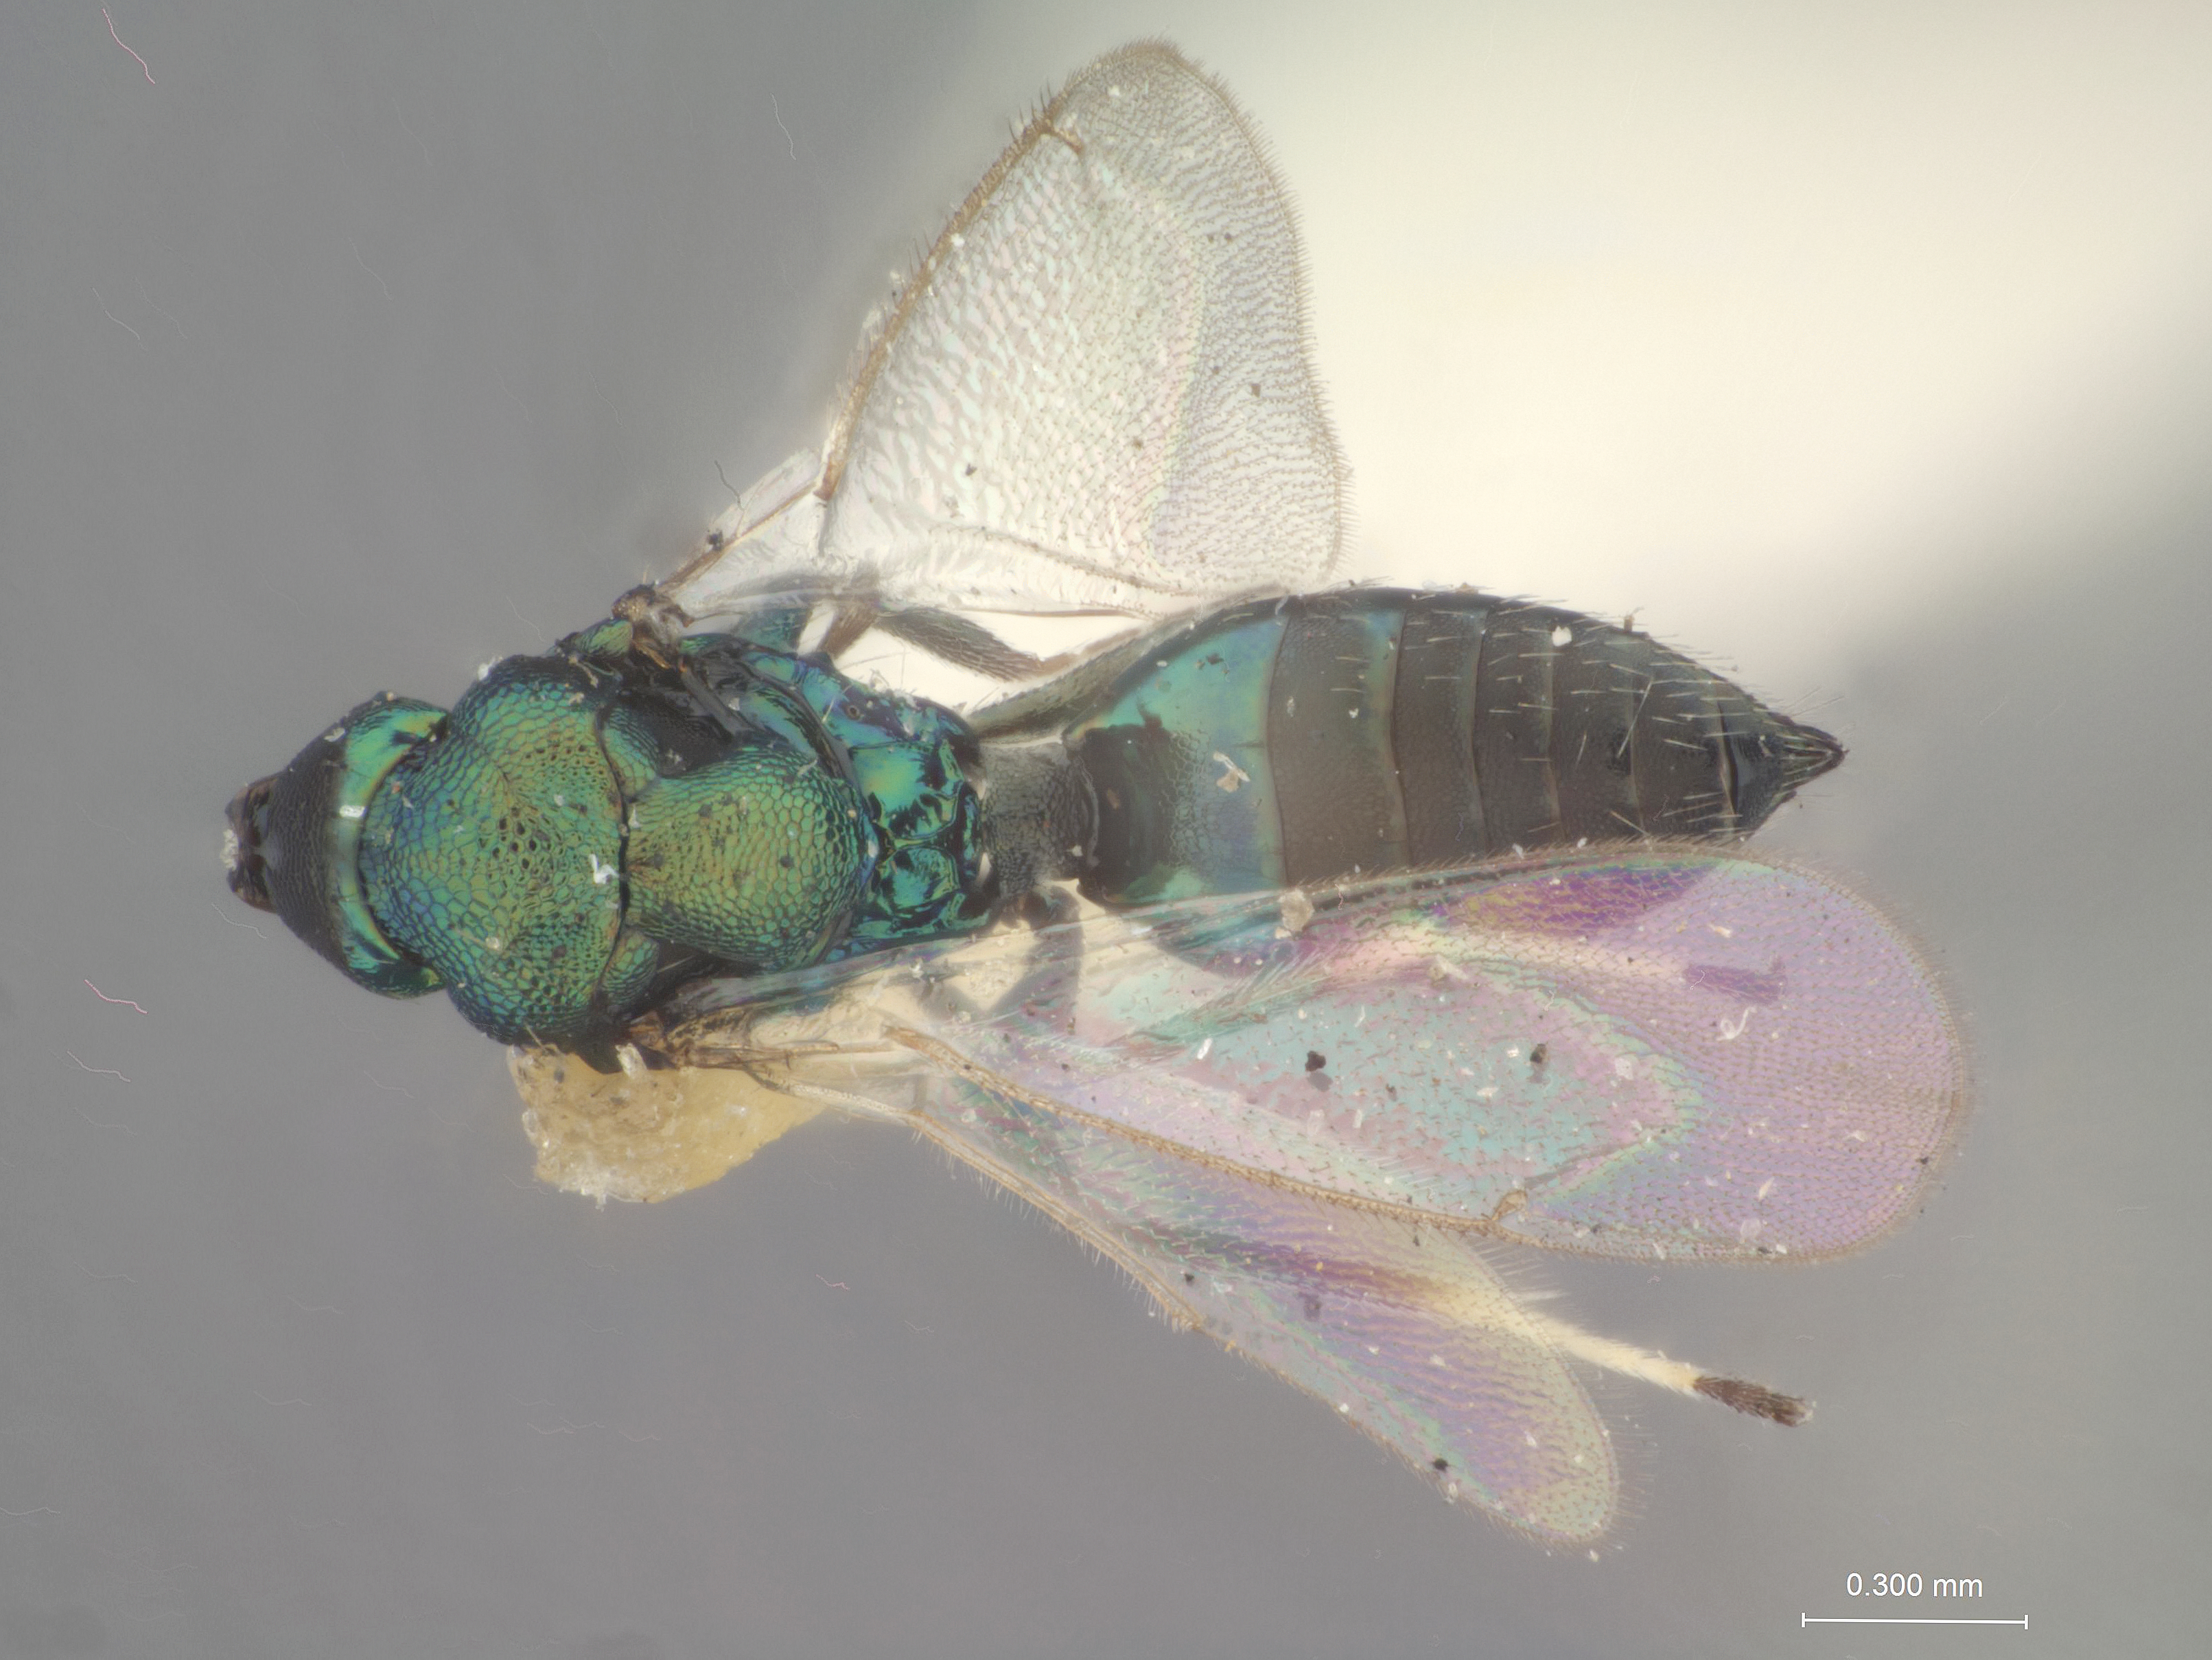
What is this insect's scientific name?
Pleurotespis perdubius
